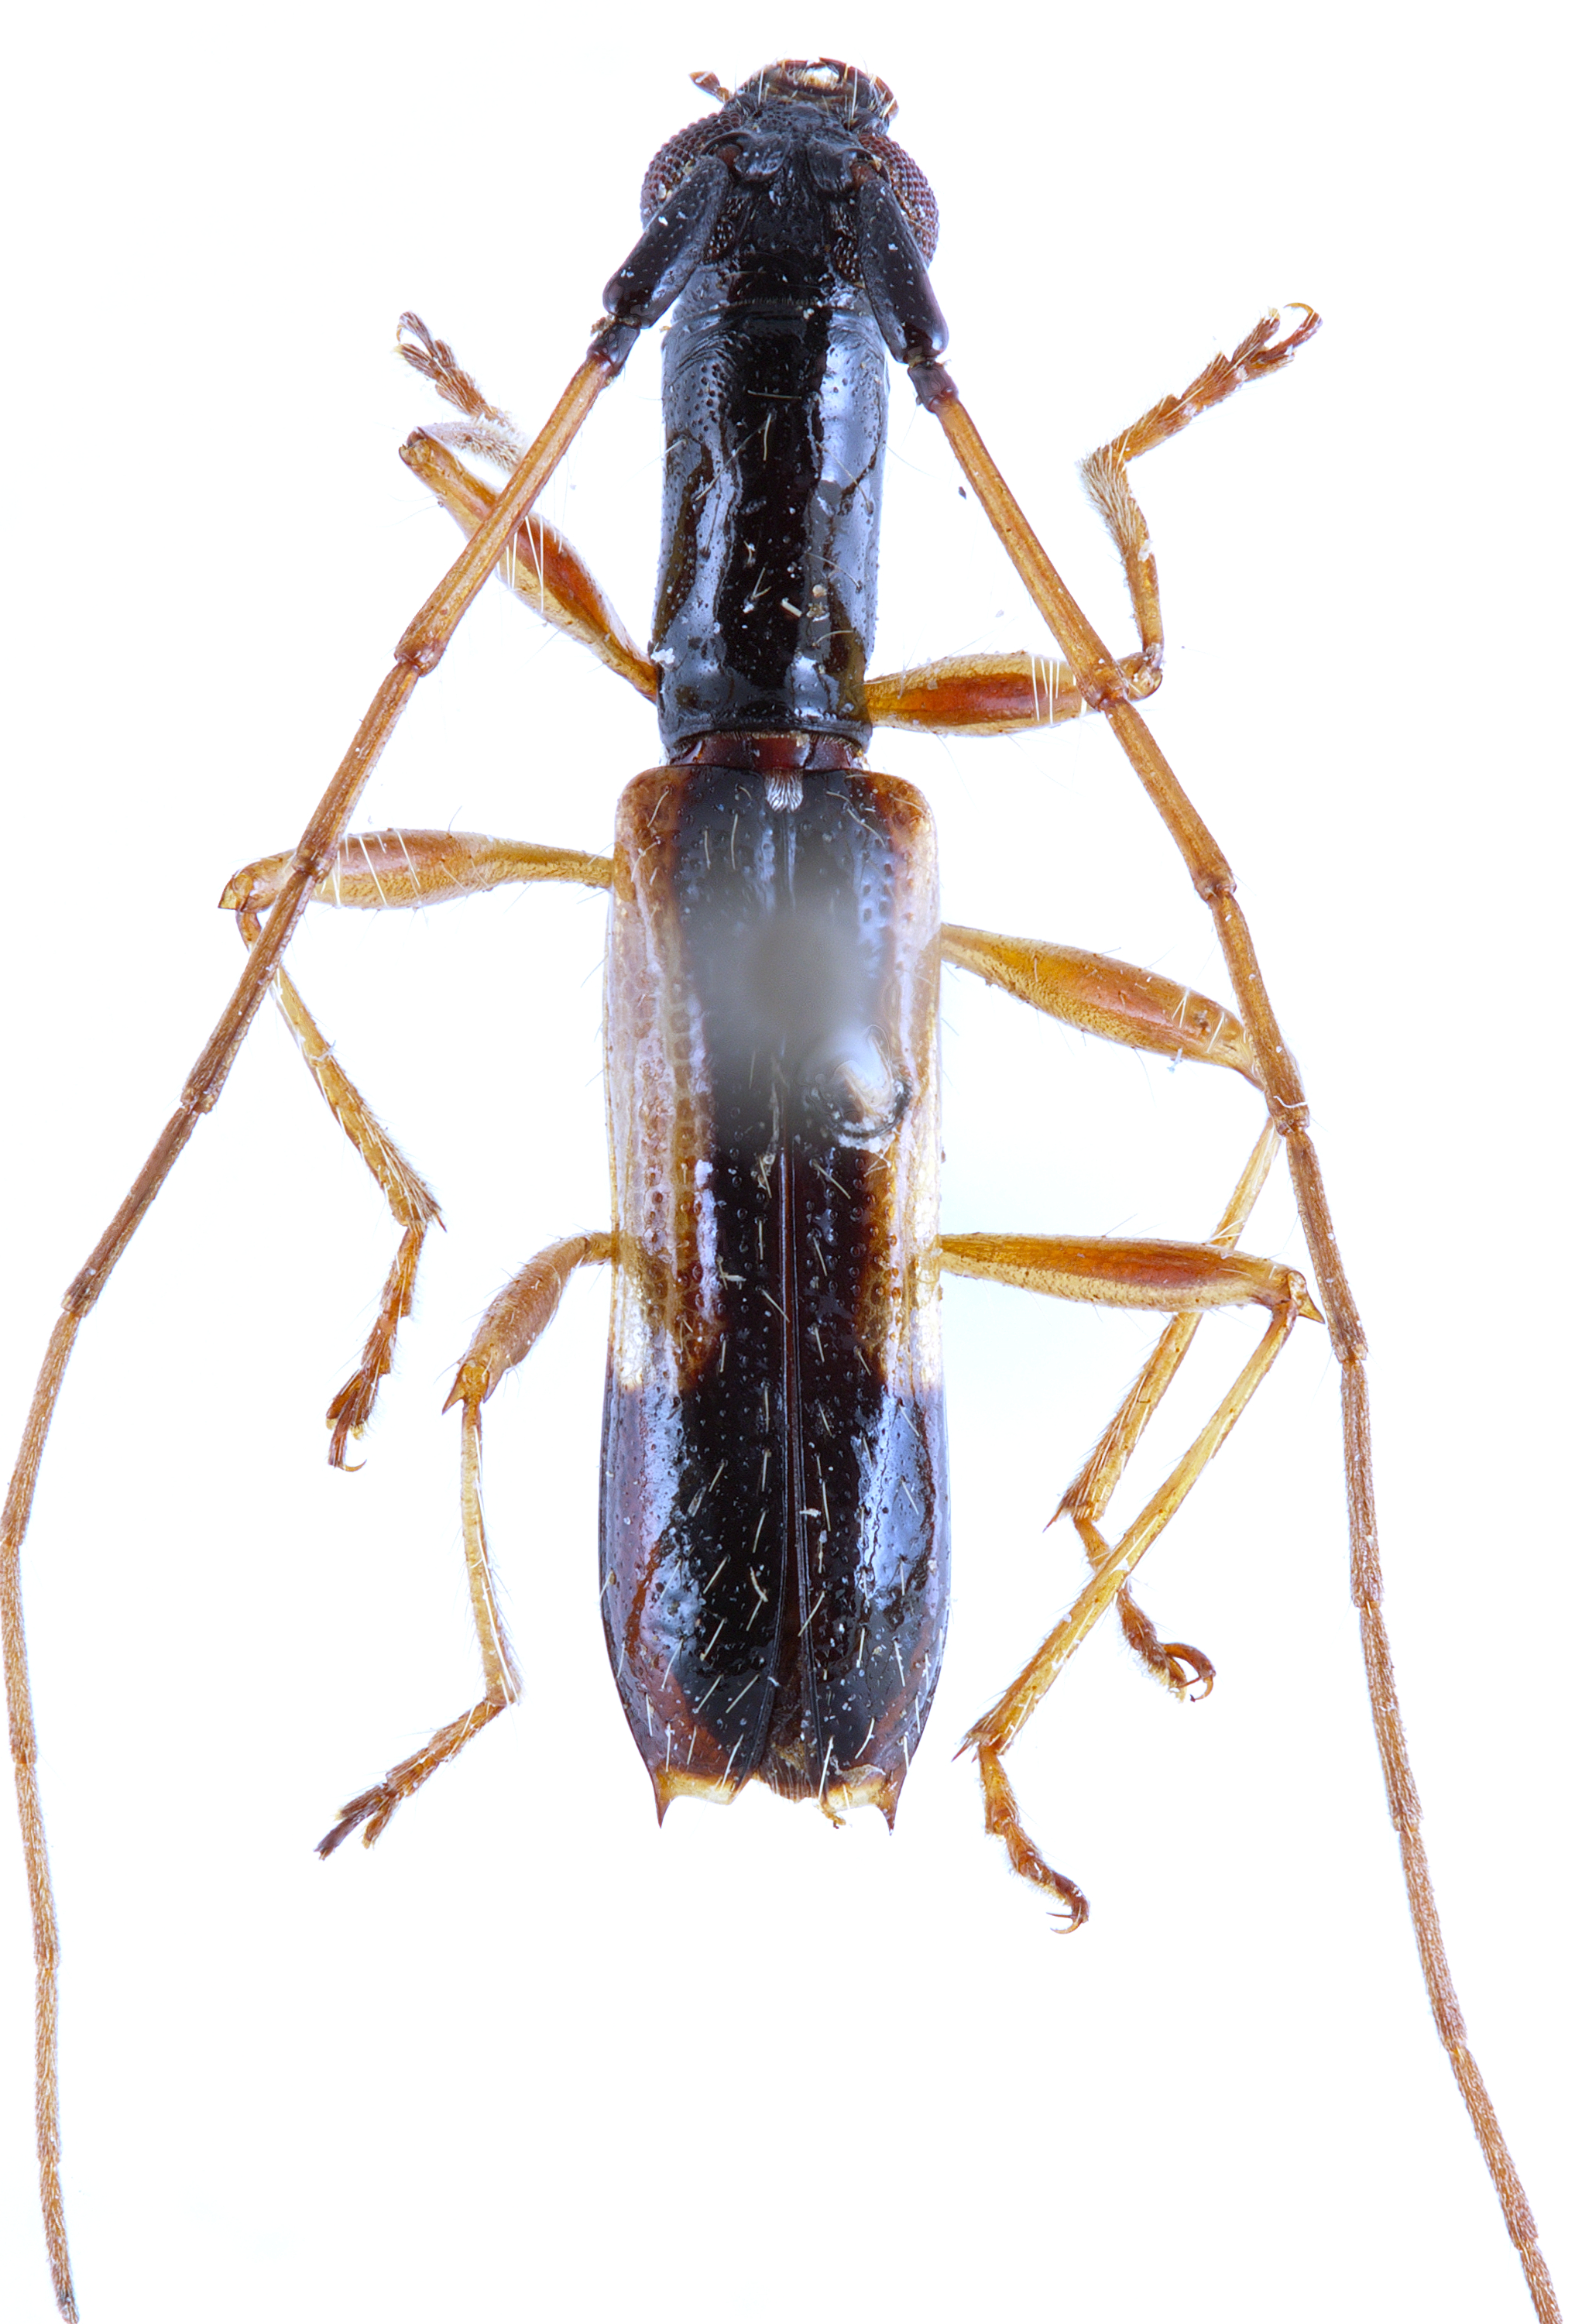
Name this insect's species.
Gnomidolon grantsaui
